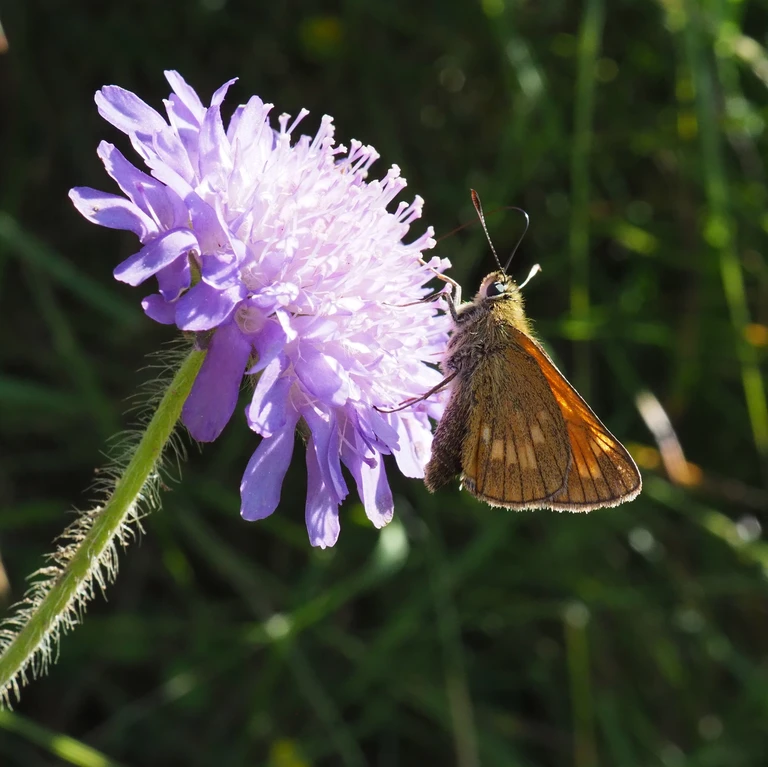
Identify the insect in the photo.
Ochlodes sylvanus (also Ochlodes venata)
